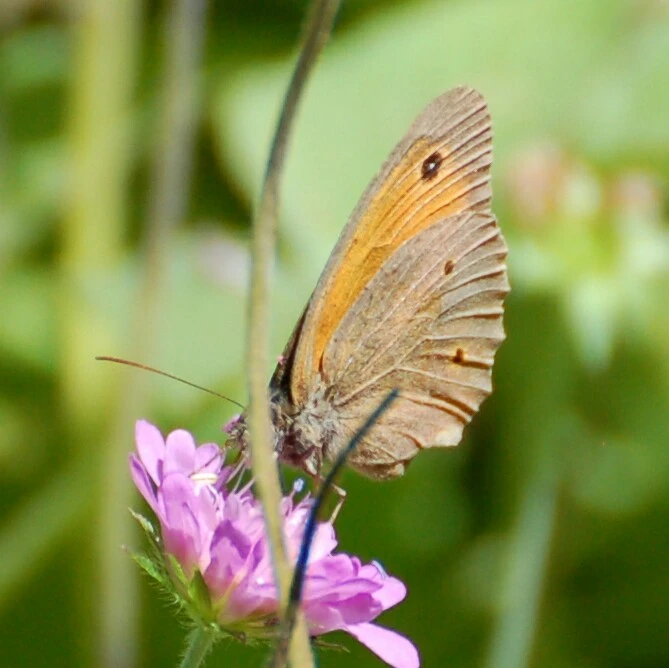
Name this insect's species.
Maniola jurtina
